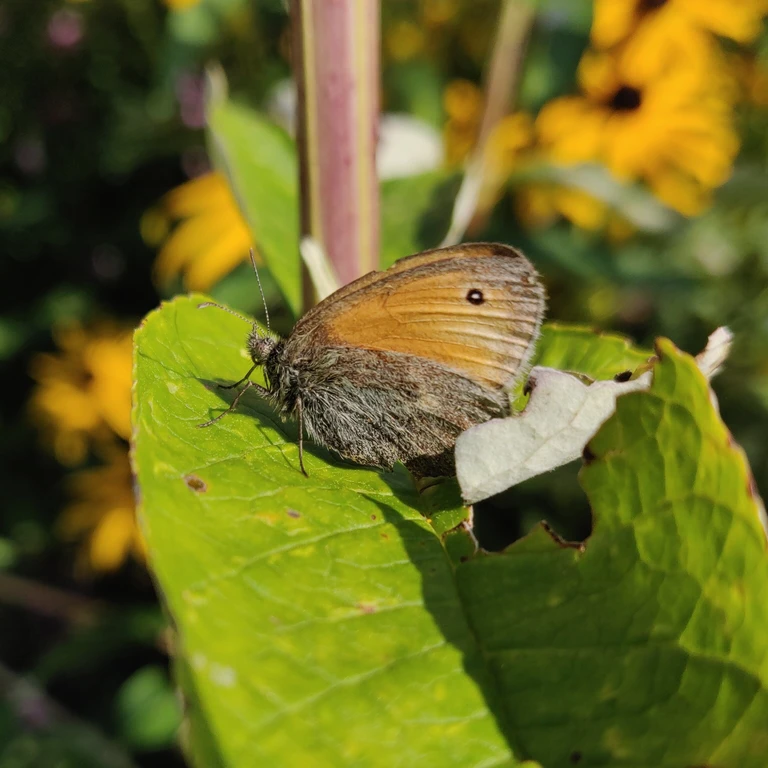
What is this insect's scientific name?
Coenonympha pamphilus
